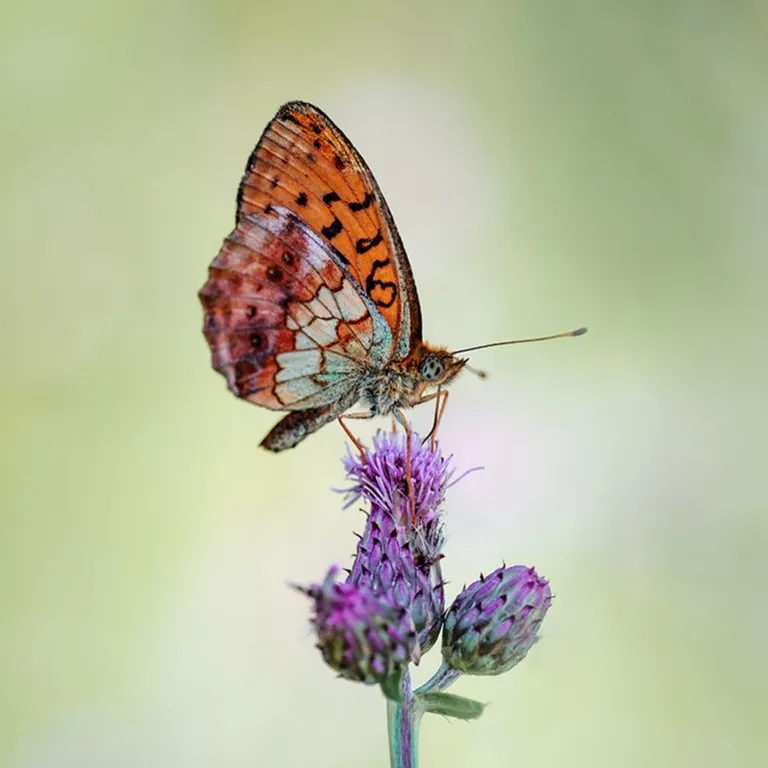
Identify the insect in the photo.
Brenthis daphne
